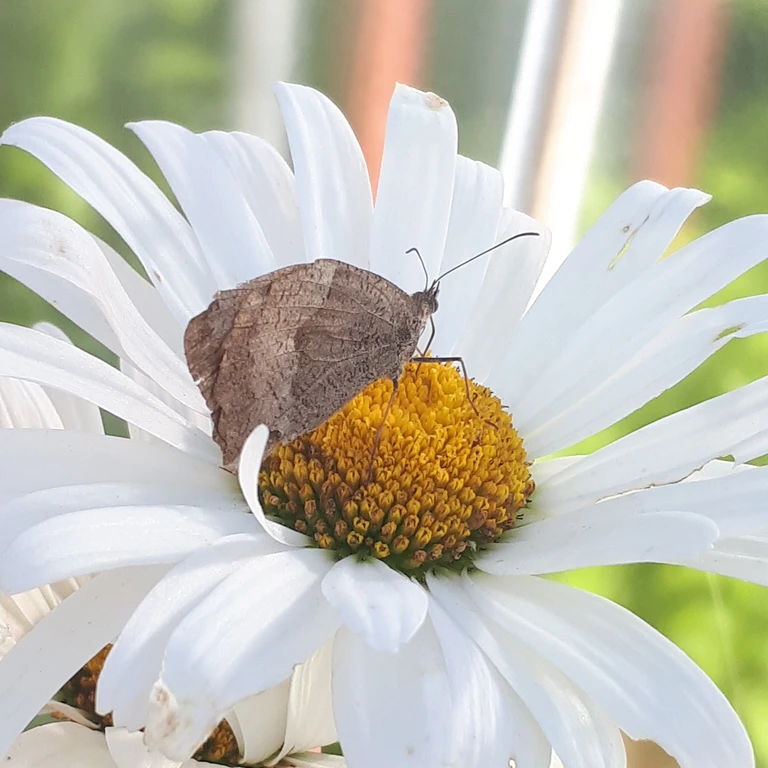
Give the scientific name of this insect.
Maniola jurtina
